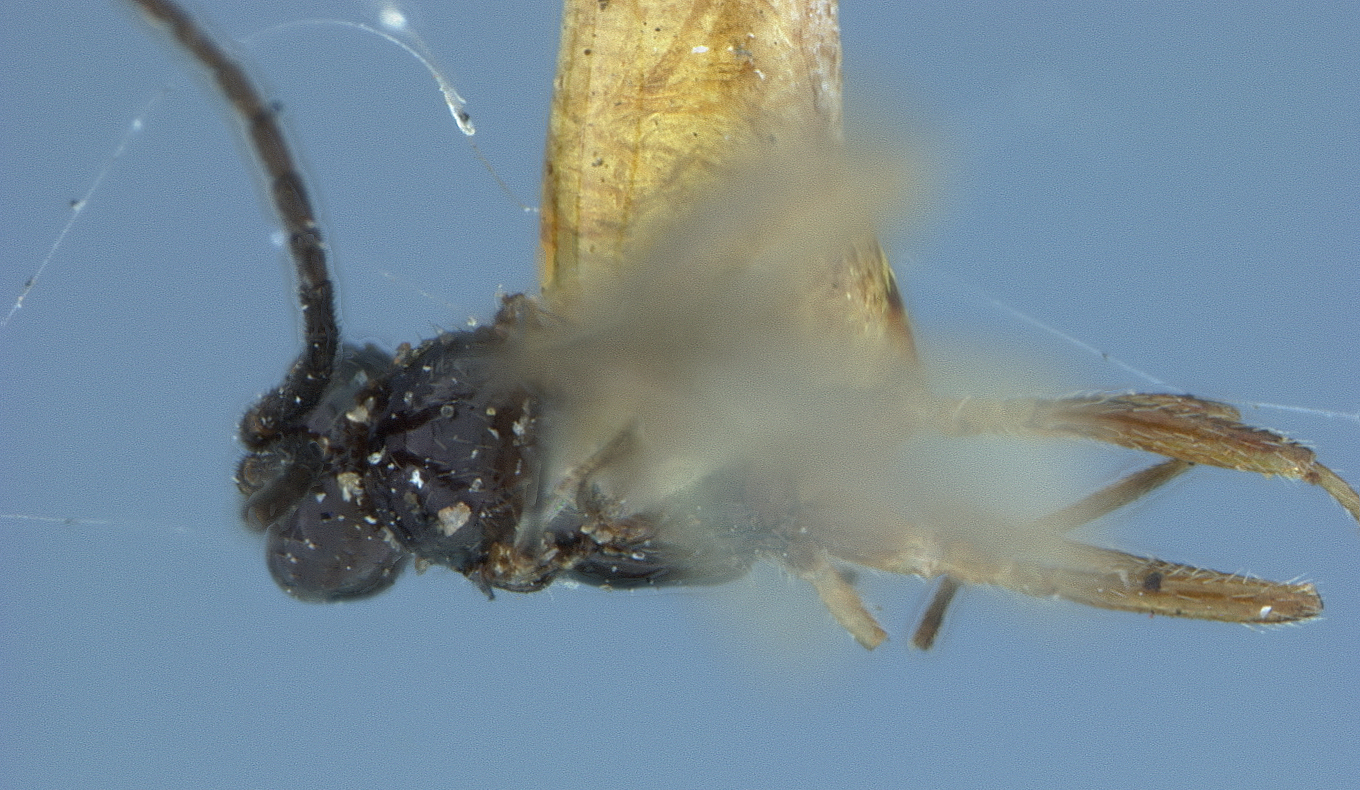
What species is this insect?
Aphidius montanus
